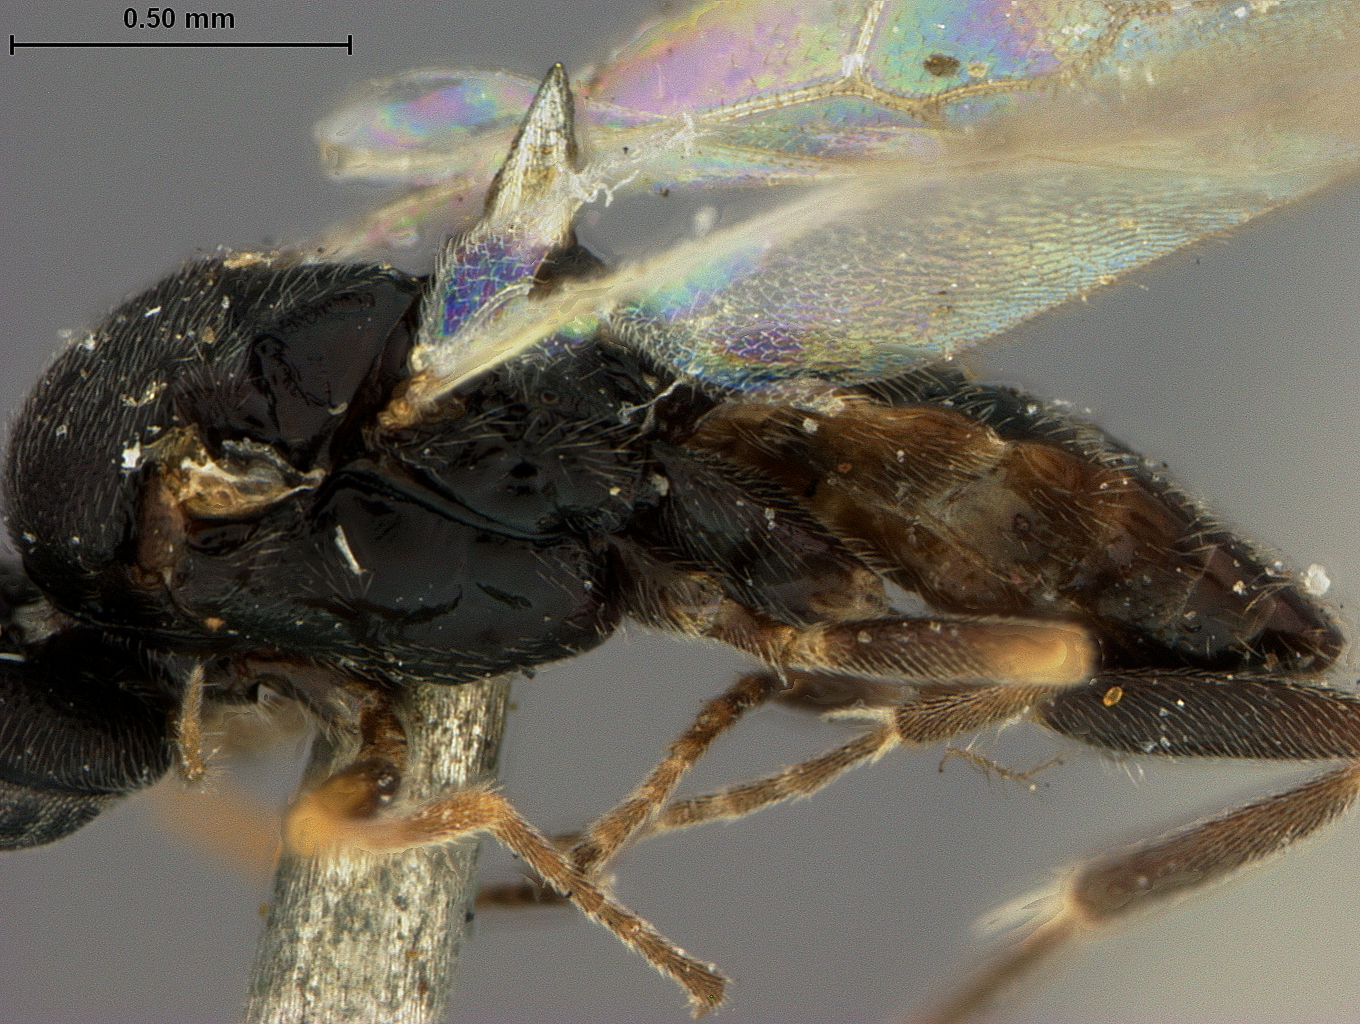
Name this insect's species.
Protapanteles glacialis
